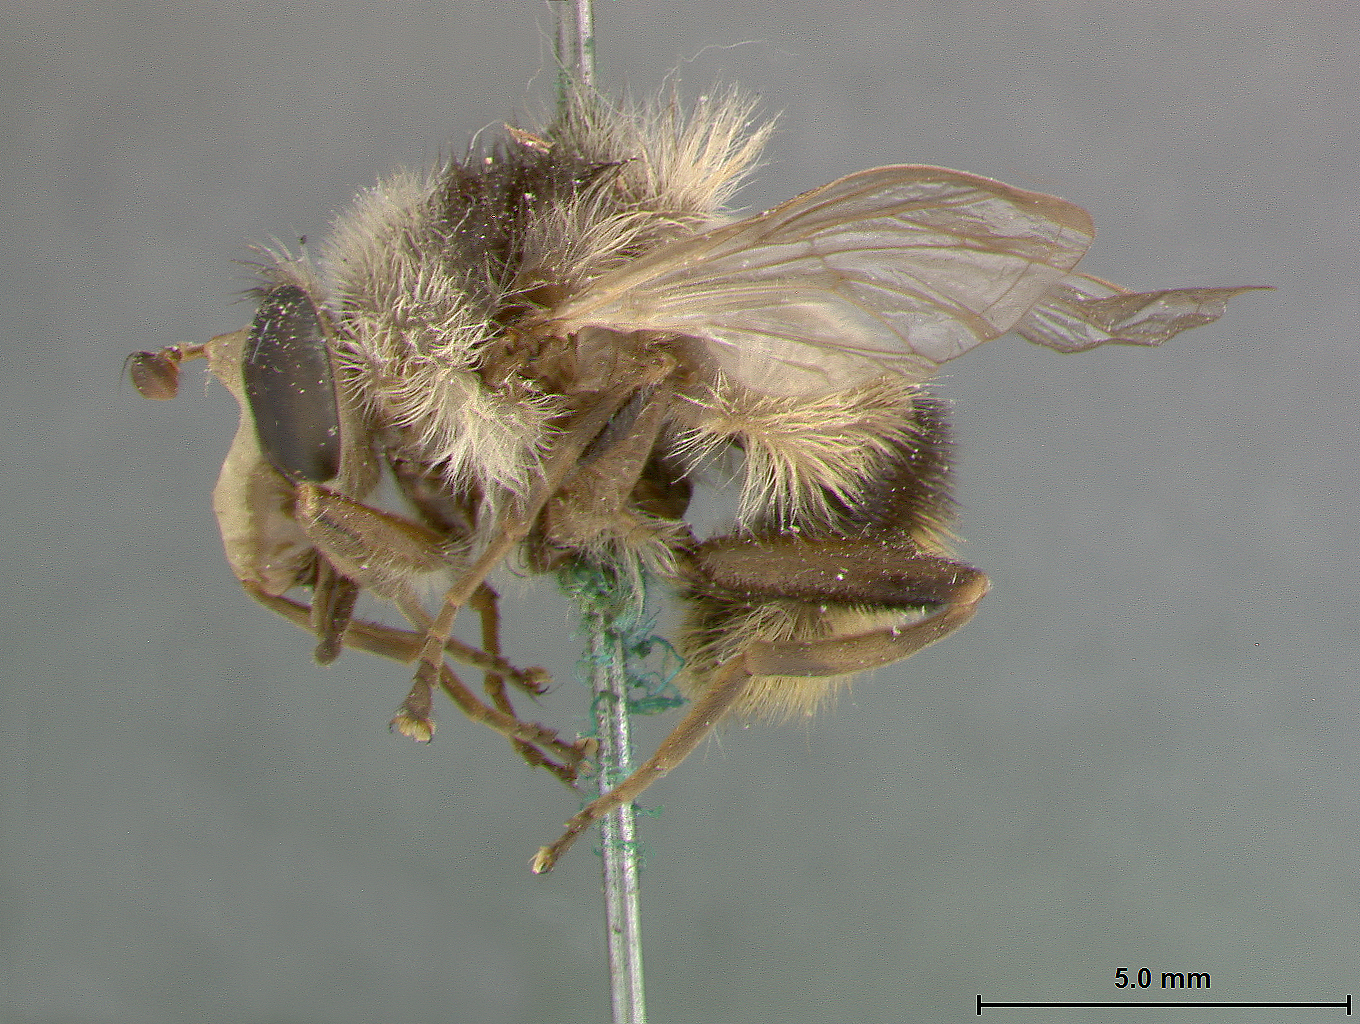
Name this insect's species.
Criorhina tricolor
